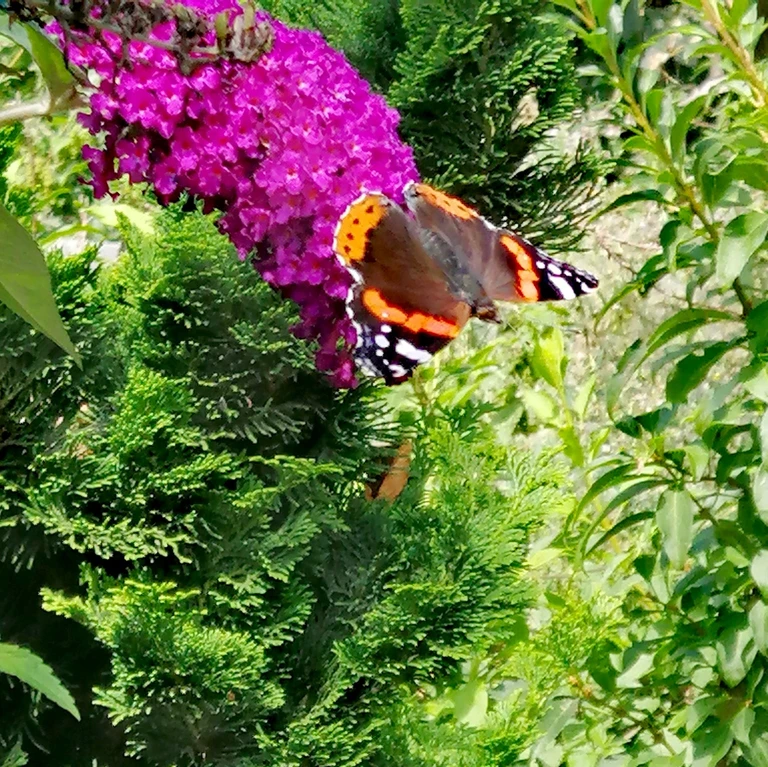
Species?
Vanessa atalanta
